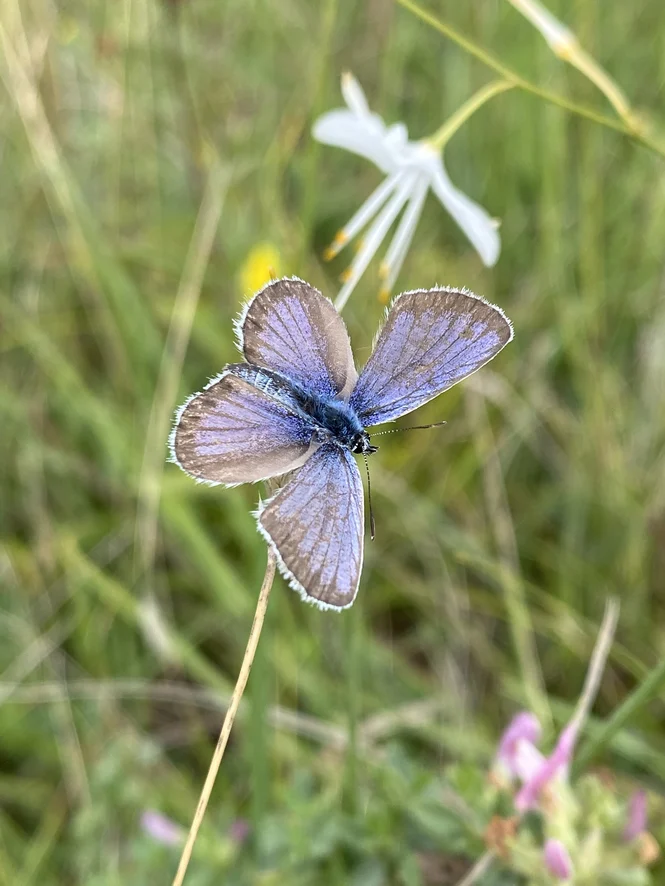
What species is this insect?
Plebejus argus
